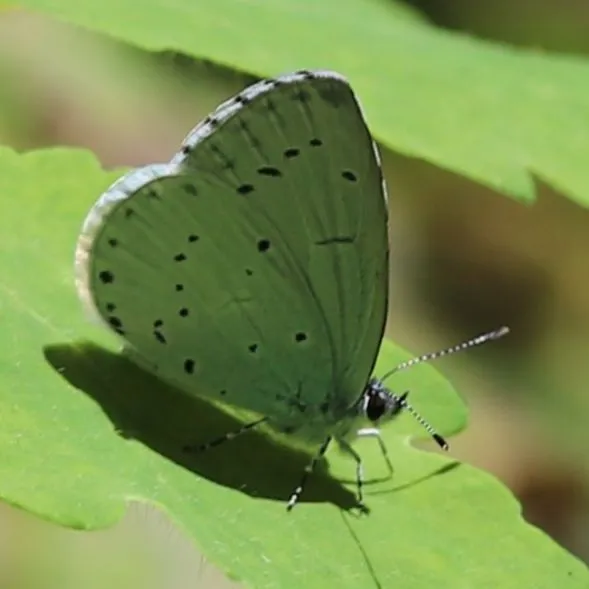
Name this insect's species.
Celastrina argiolus
